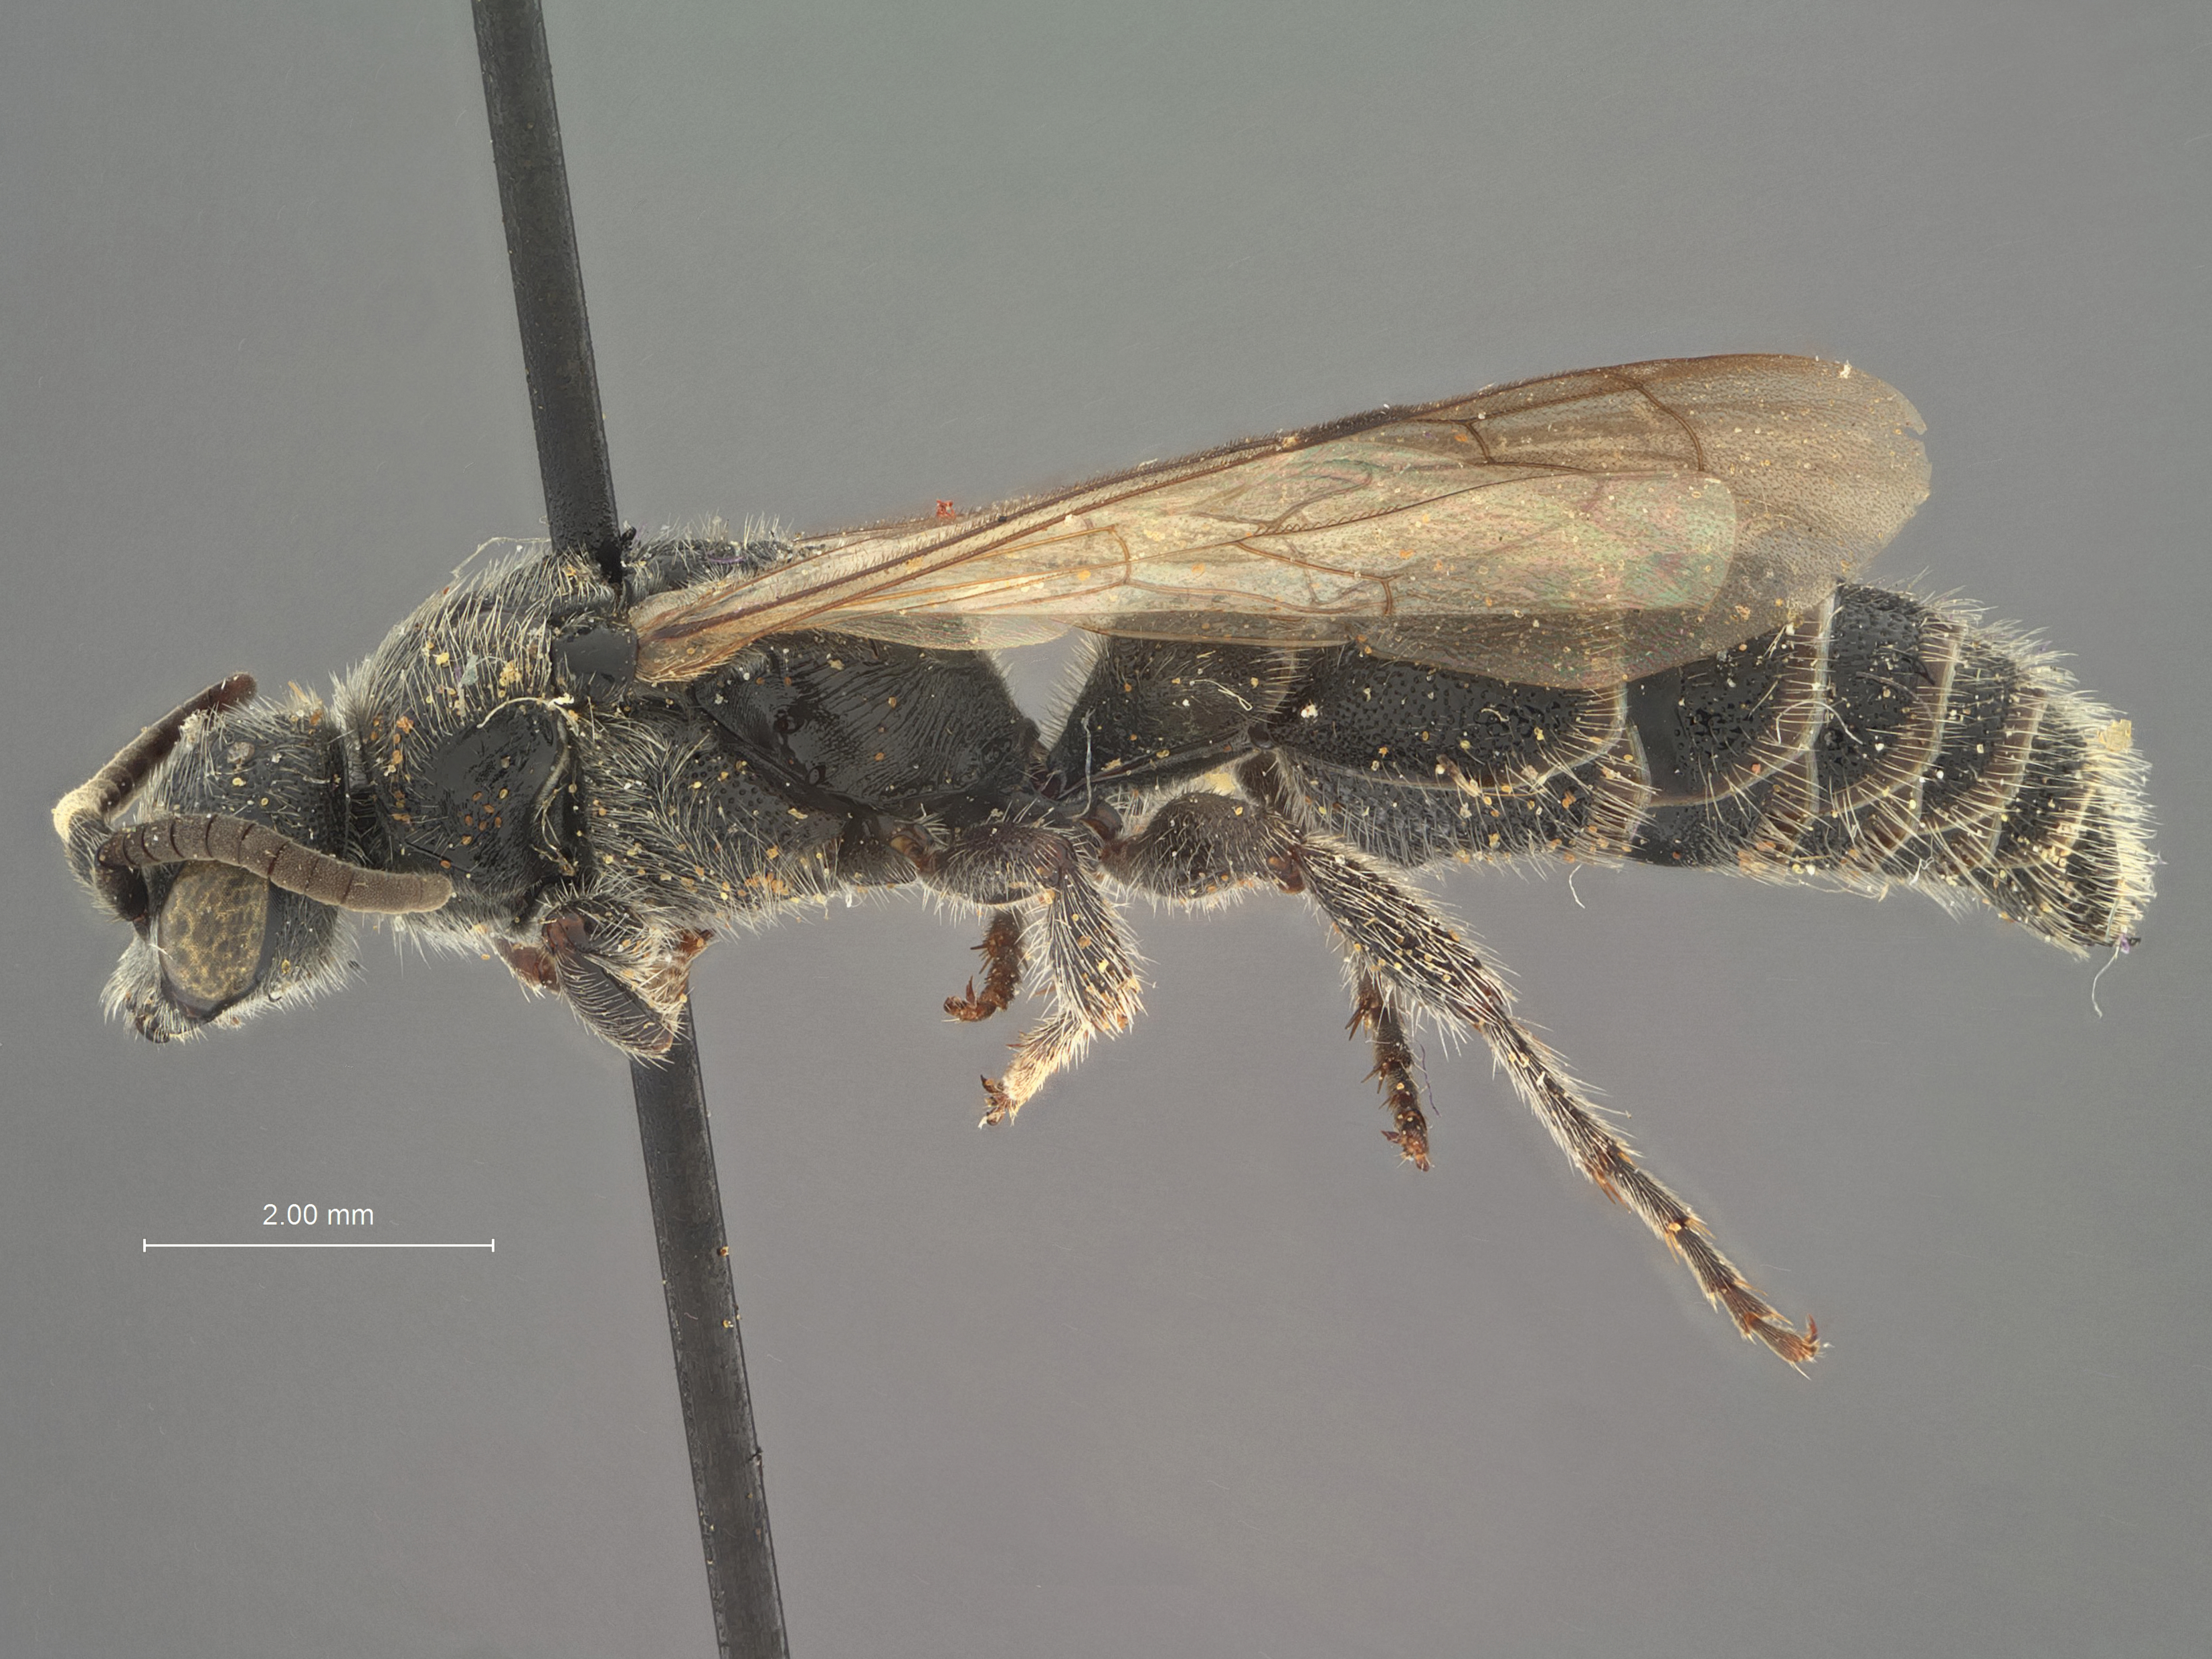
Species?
Neotiphia carinata
